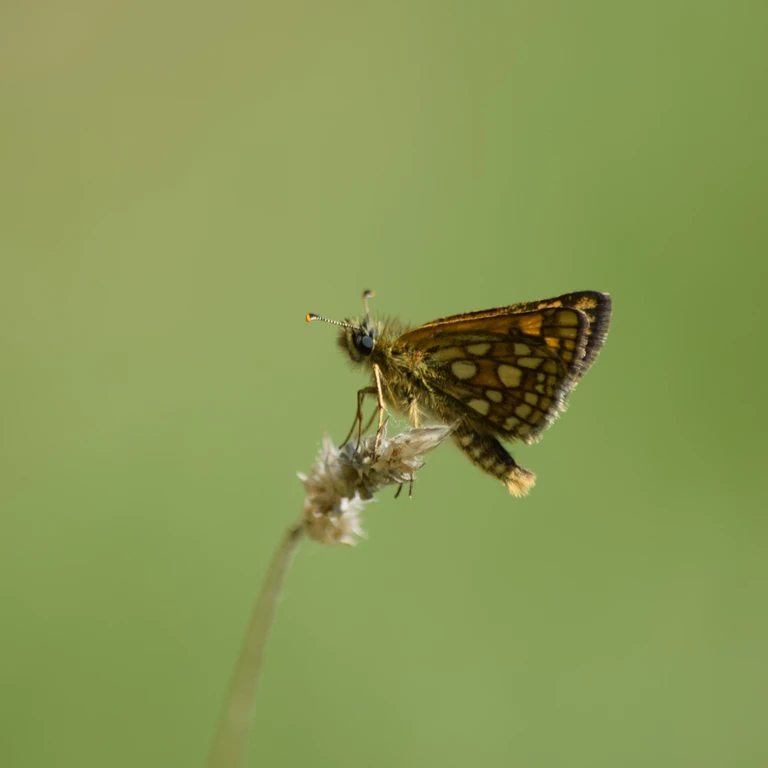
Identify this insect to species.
Carterocephalus palaemon
